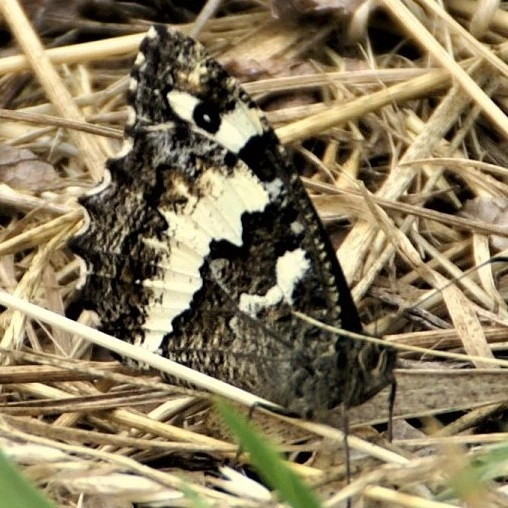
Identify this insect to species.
Brintesia circe
